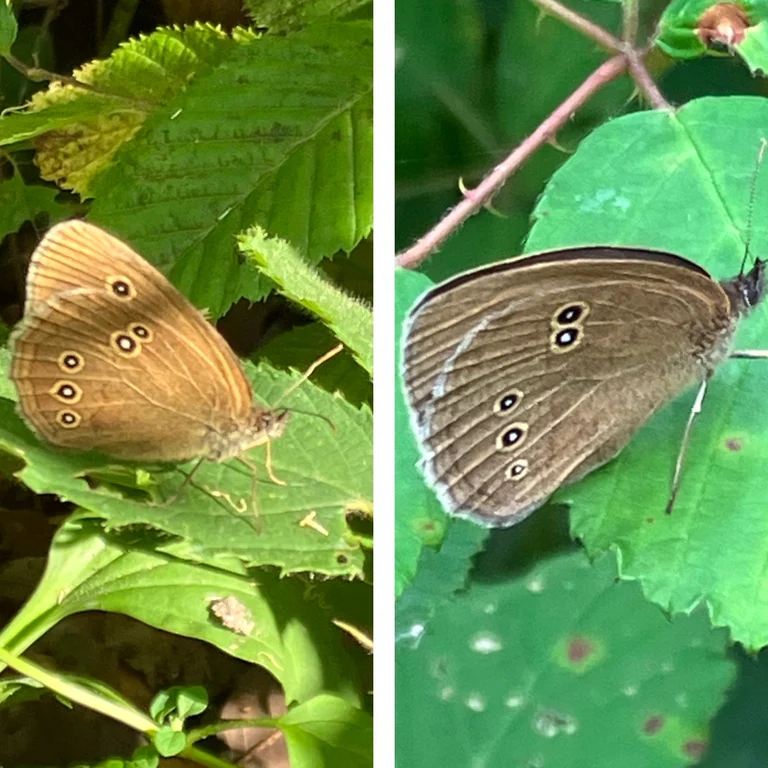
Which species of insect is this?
Aphantopus hyperantus
